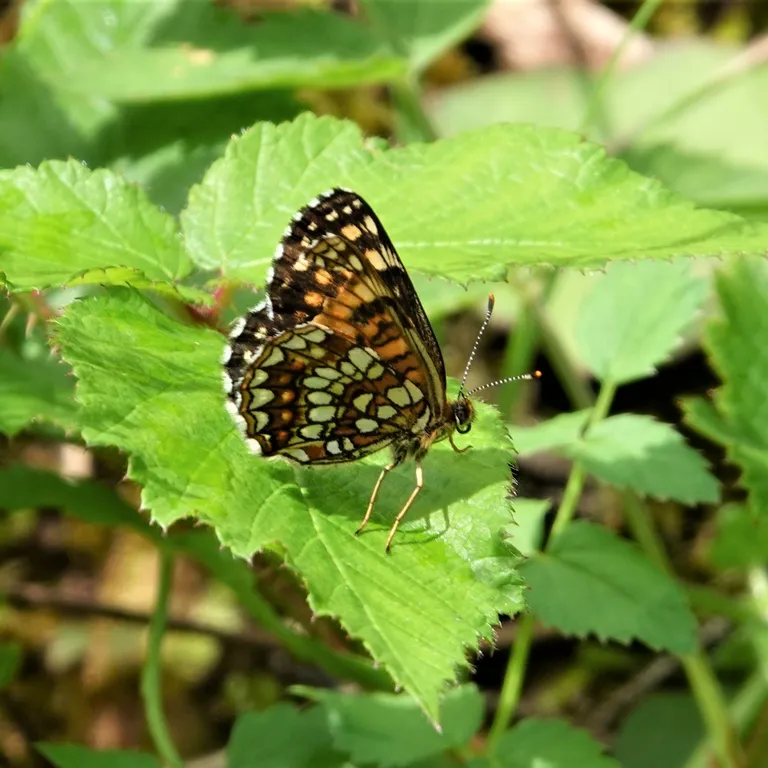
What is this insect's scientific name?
Melitaea diamina
